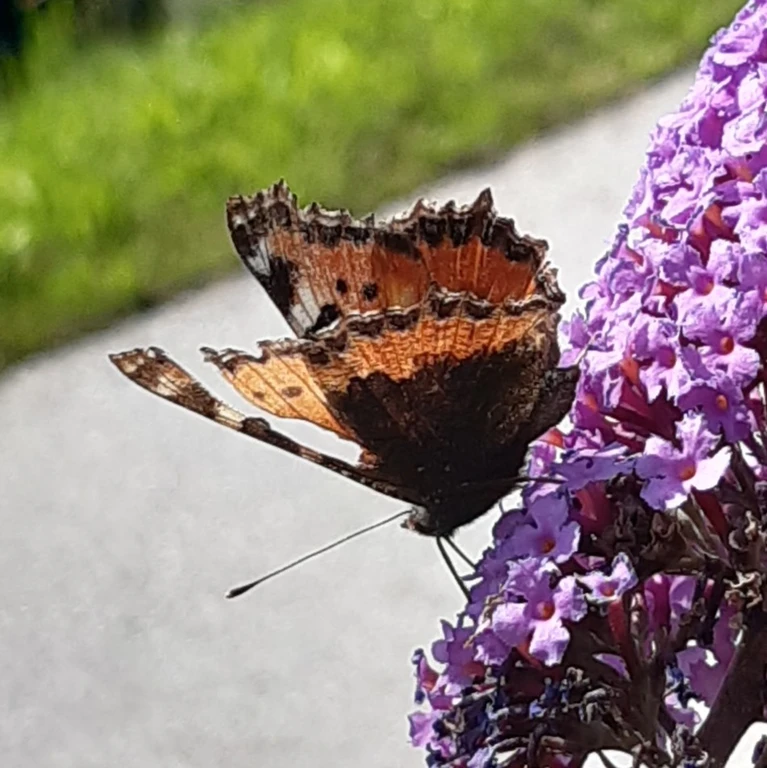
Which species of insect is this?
Aglais urticae
